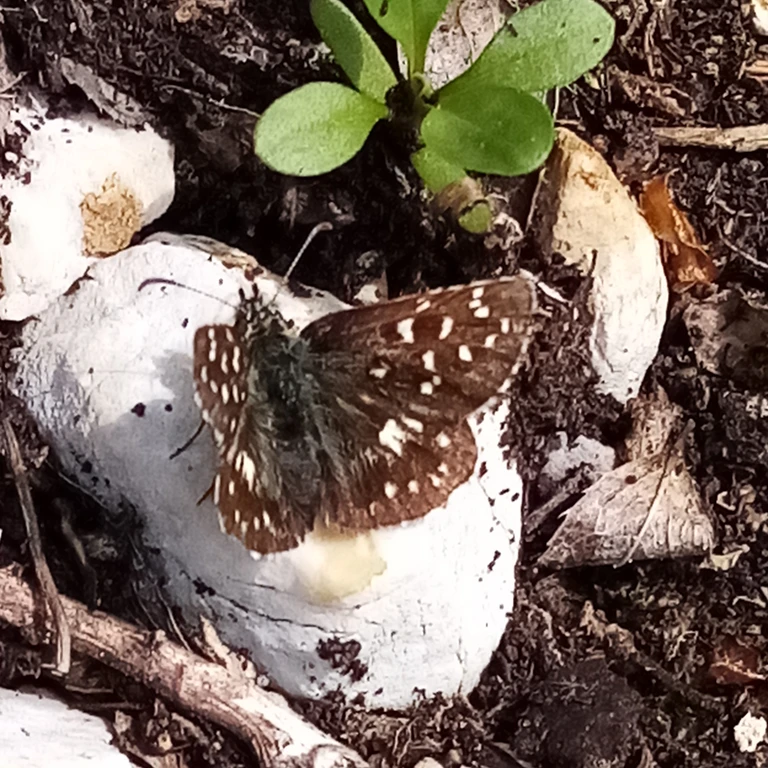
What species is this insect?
Pyrgus malvae
